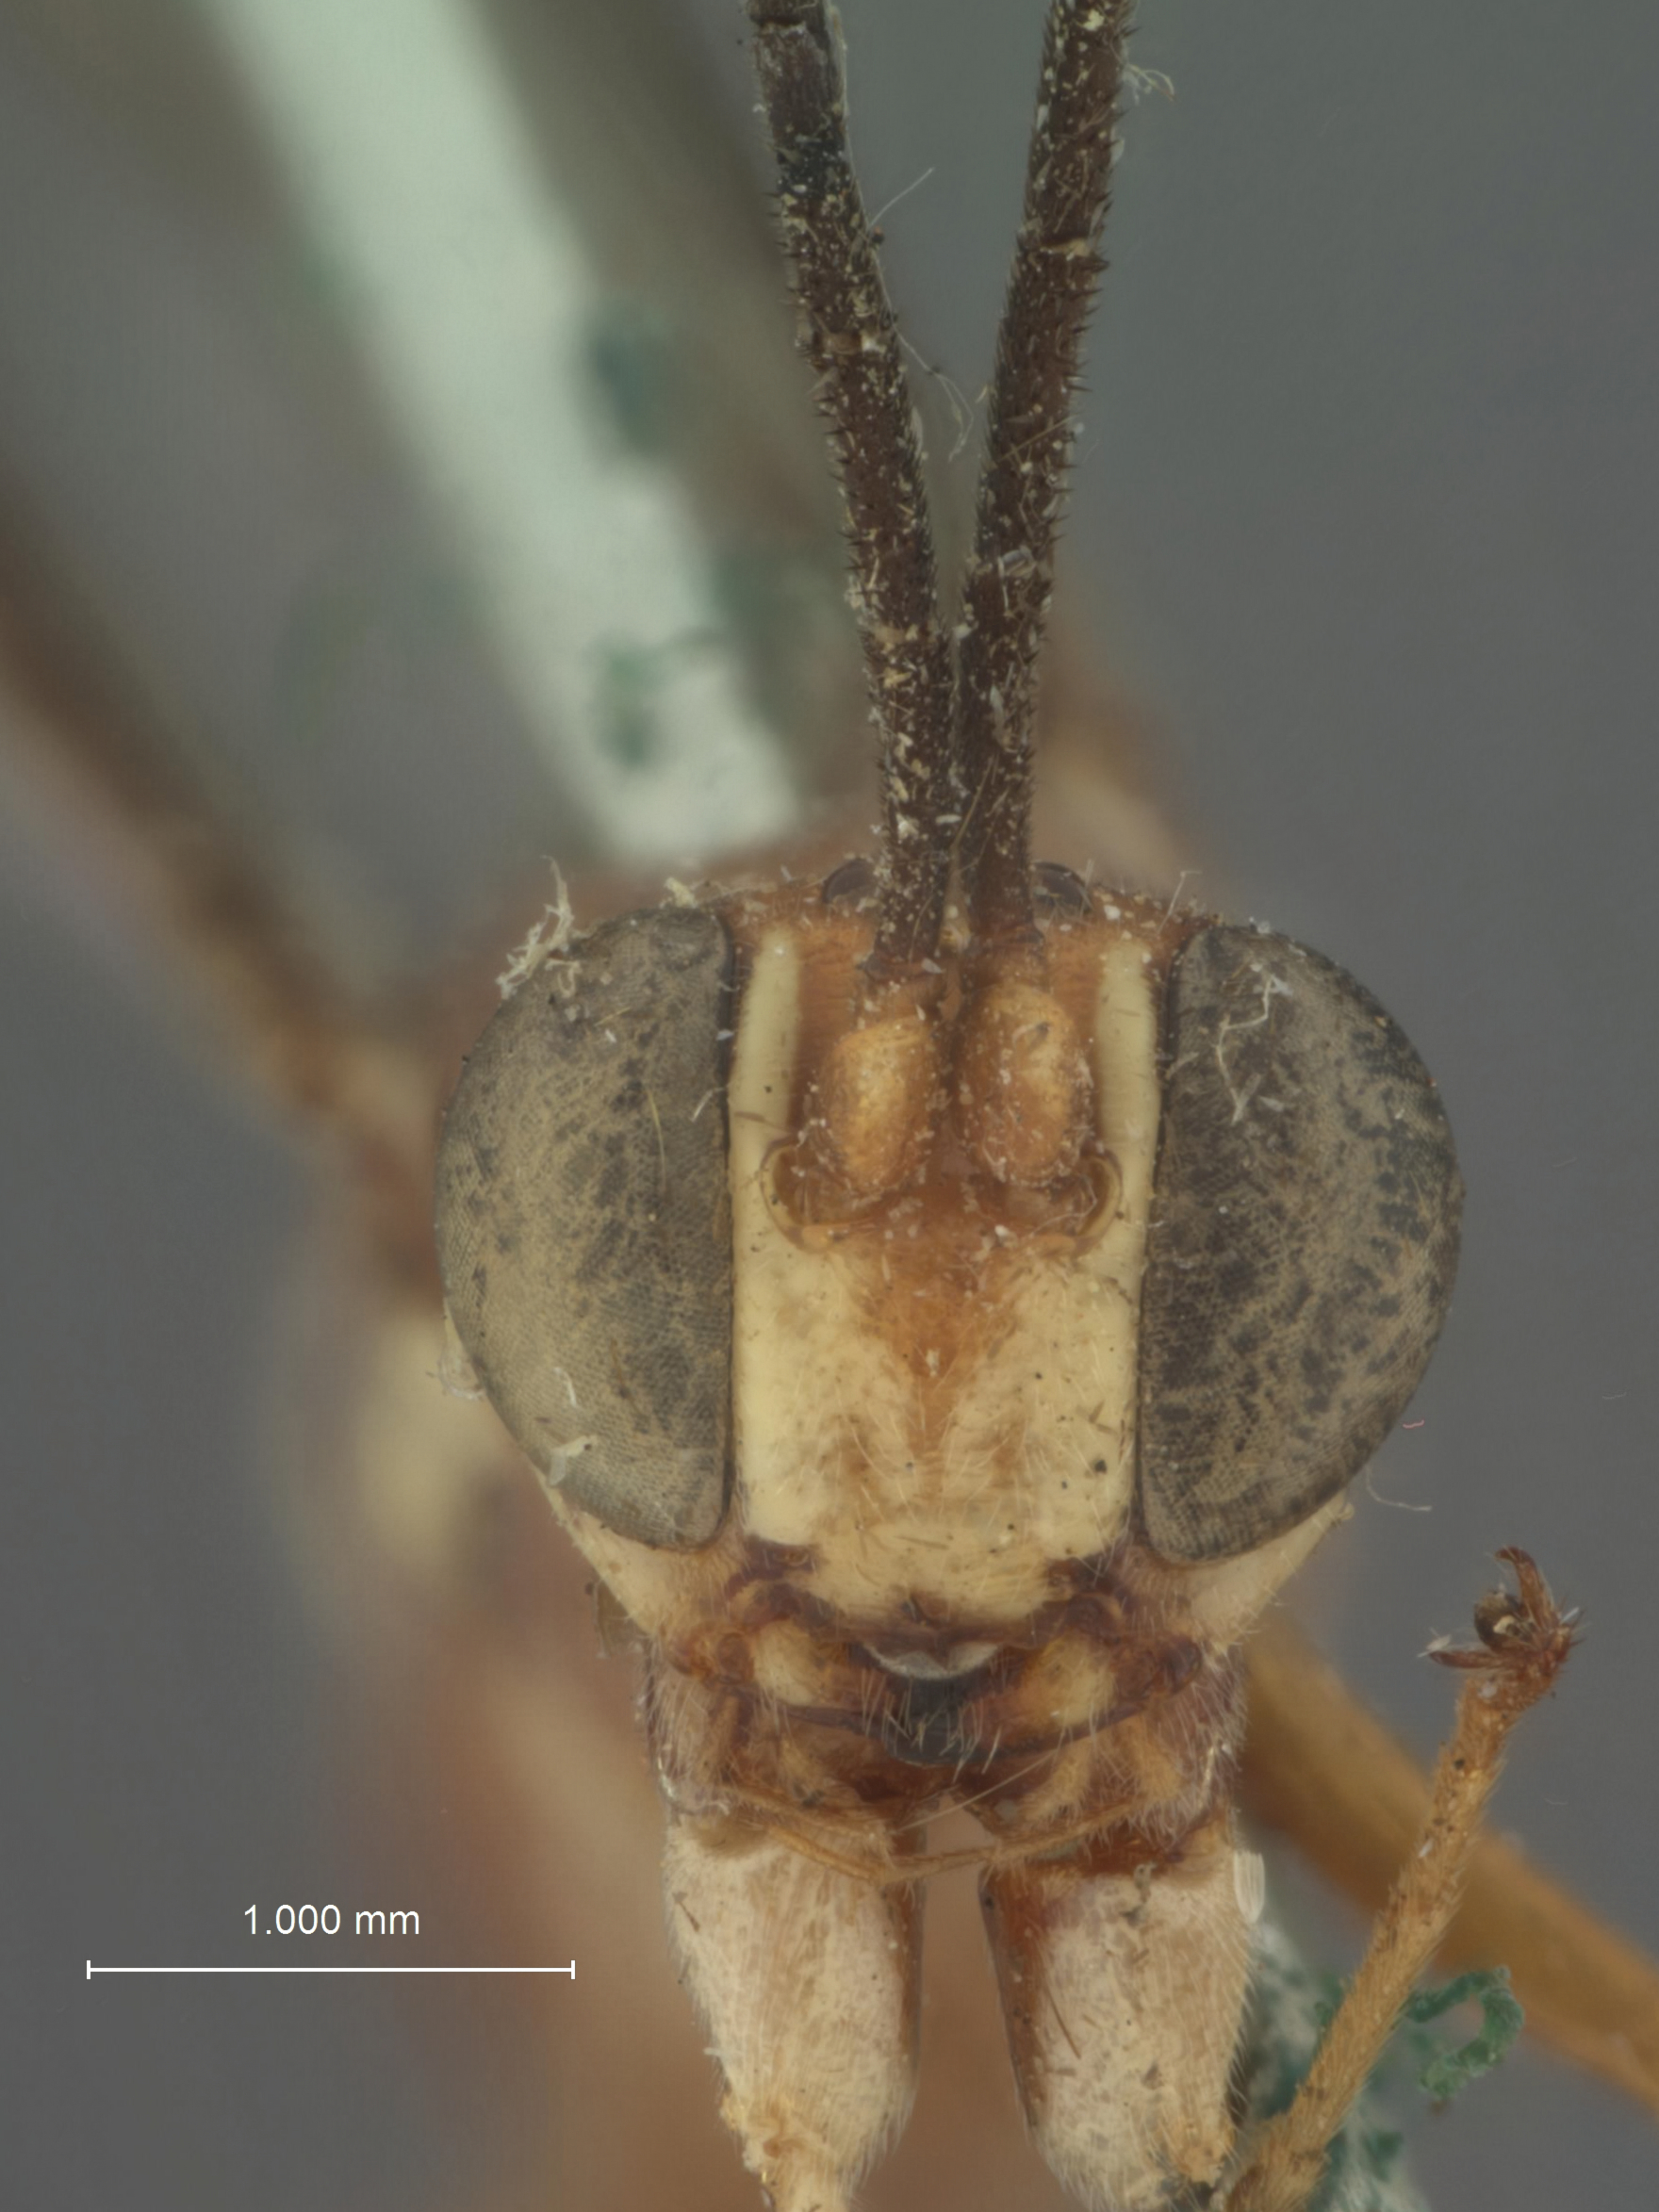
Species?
Nesolinoceras espini
